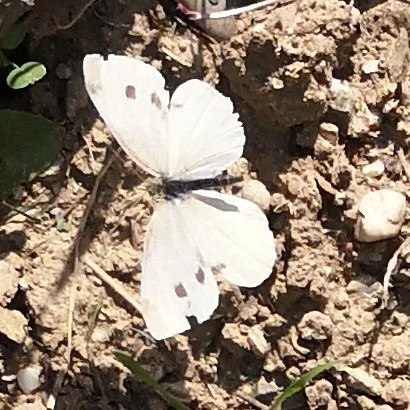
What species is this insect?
Pieris rapae
